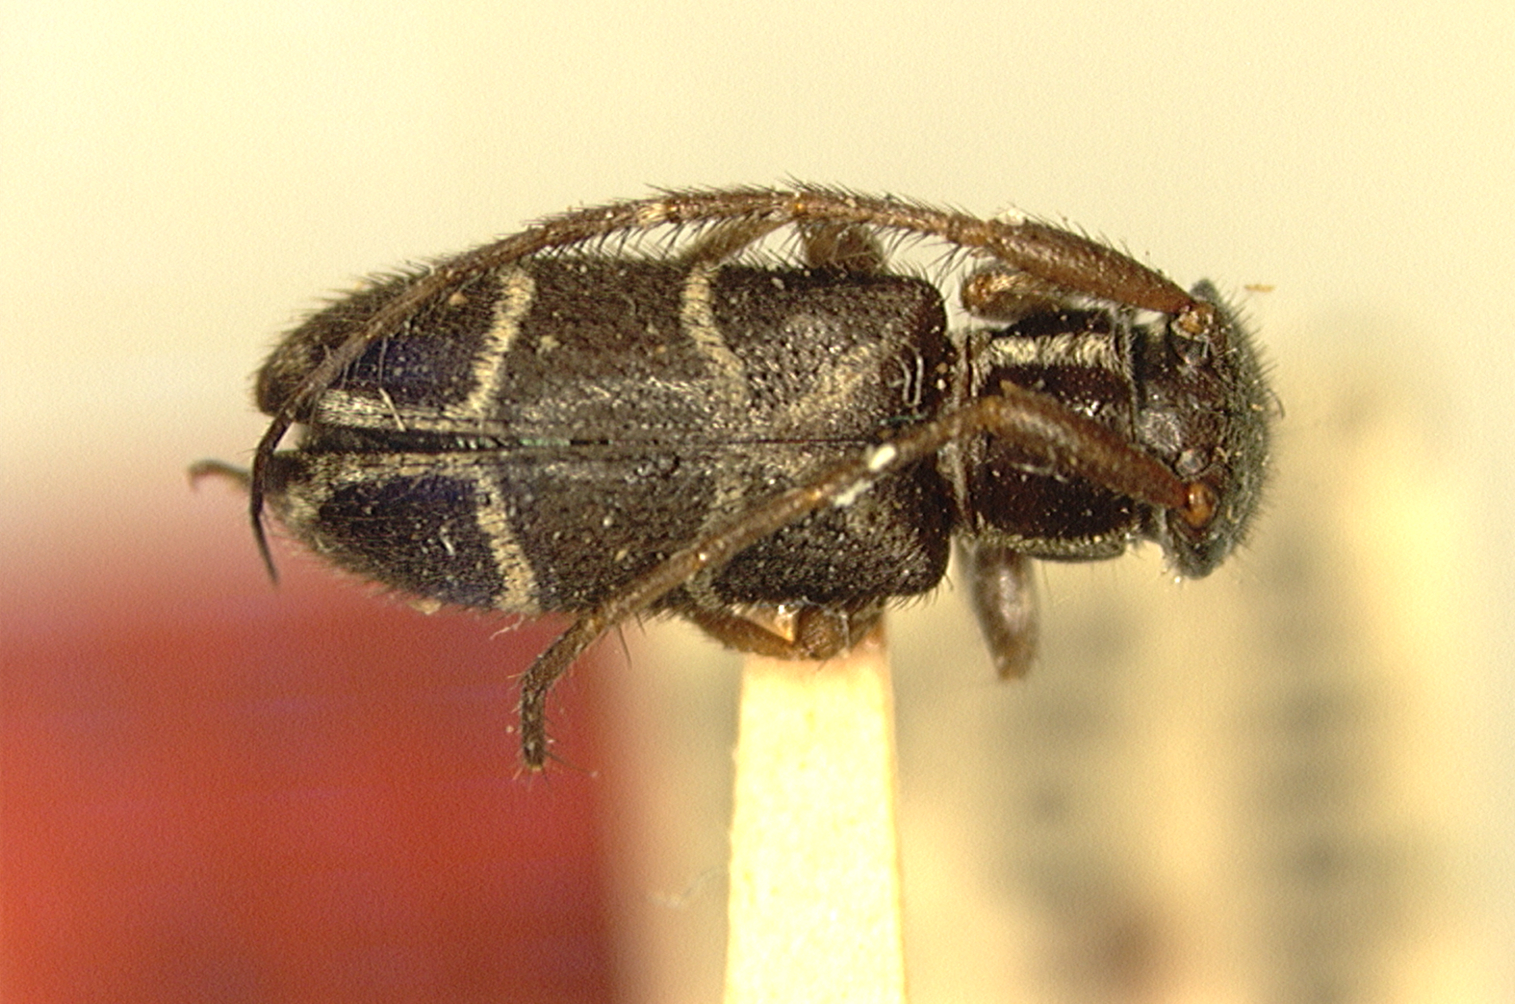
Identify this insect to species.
Neoegesina fusca
